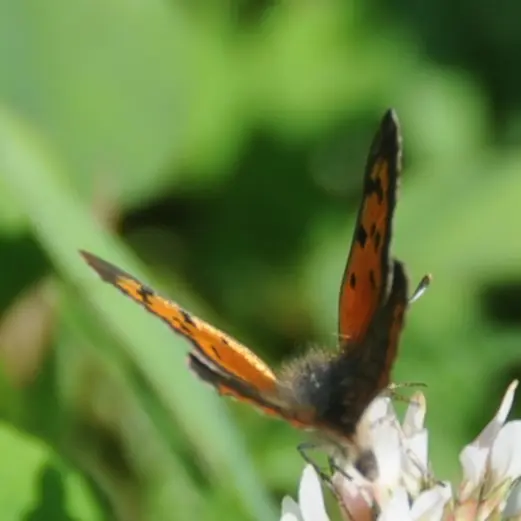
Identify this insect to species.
Lycaena phlaeas
